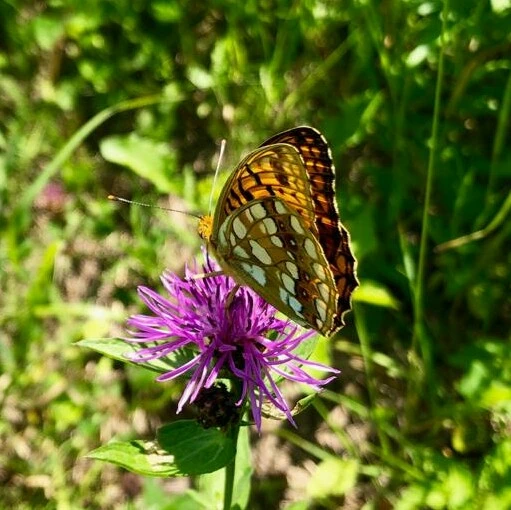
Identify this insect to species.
Fabriciana adippe
